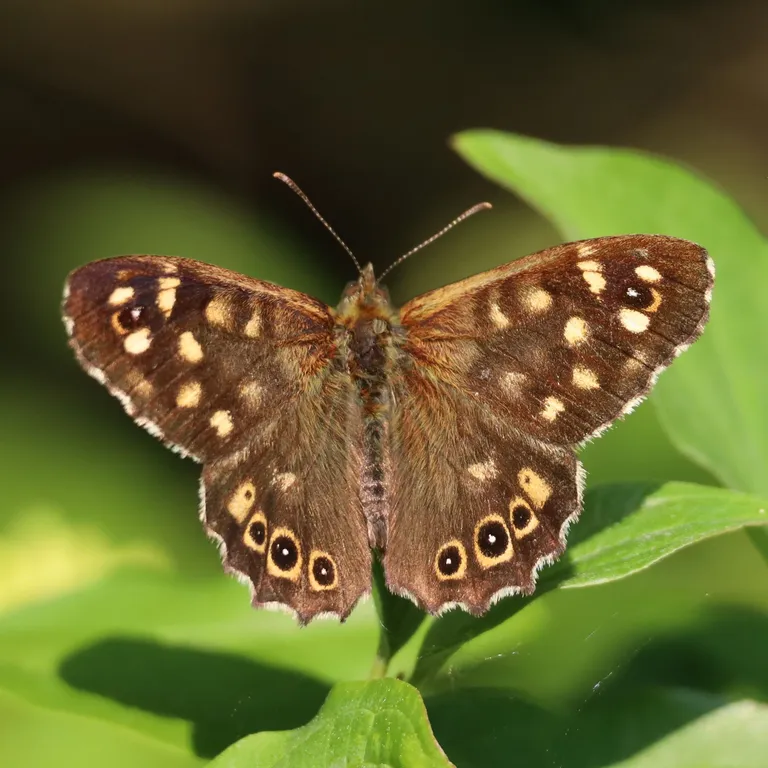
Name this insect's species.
Pararge aegeria
